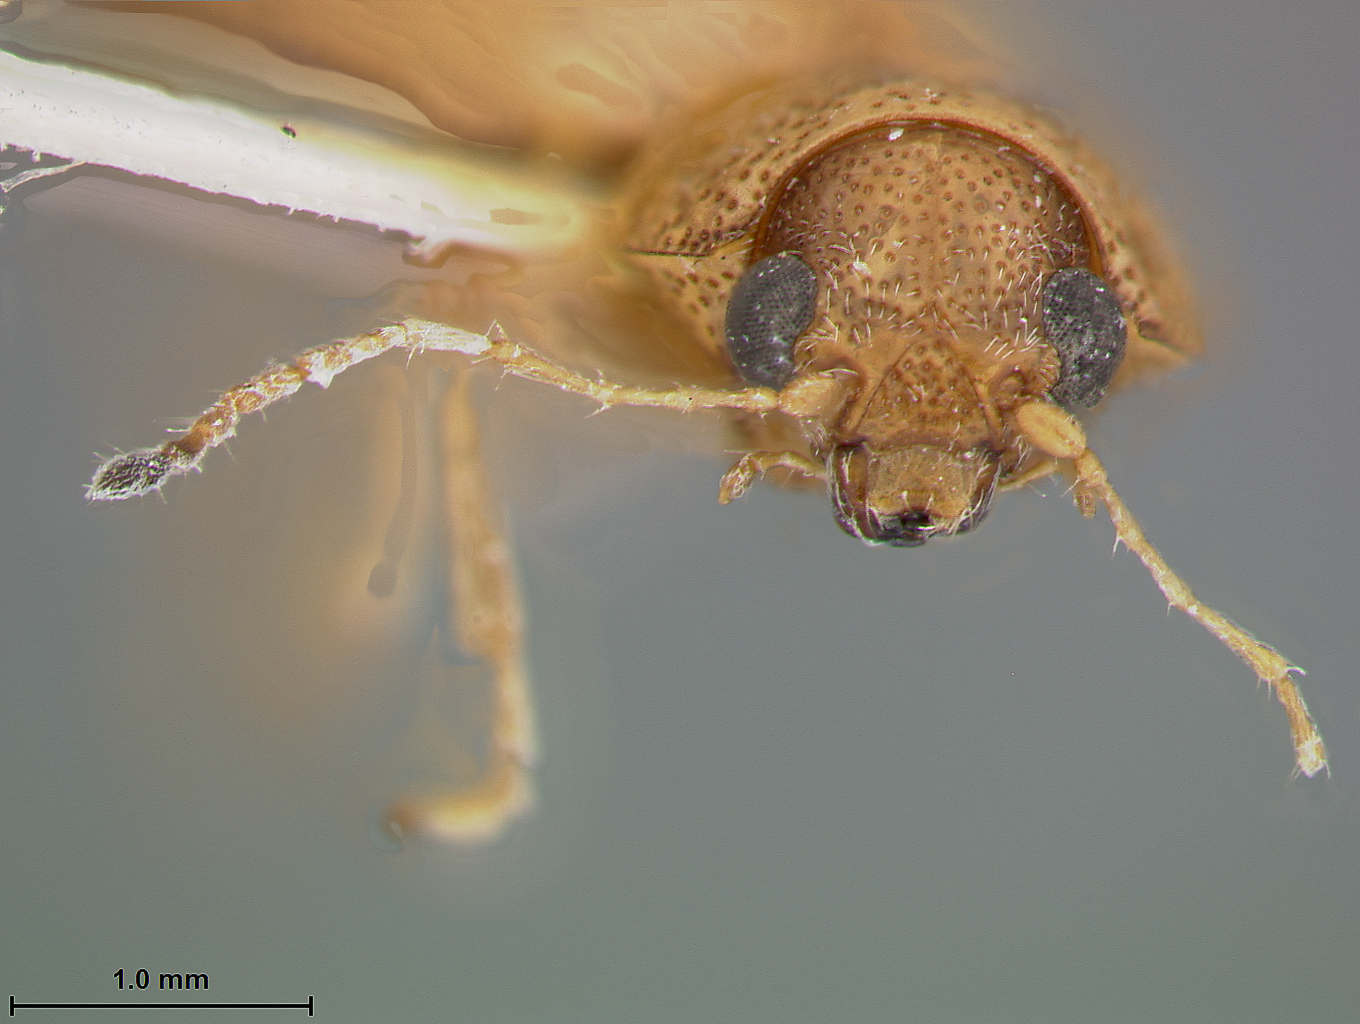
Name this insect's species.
Colaspis crinicornis
